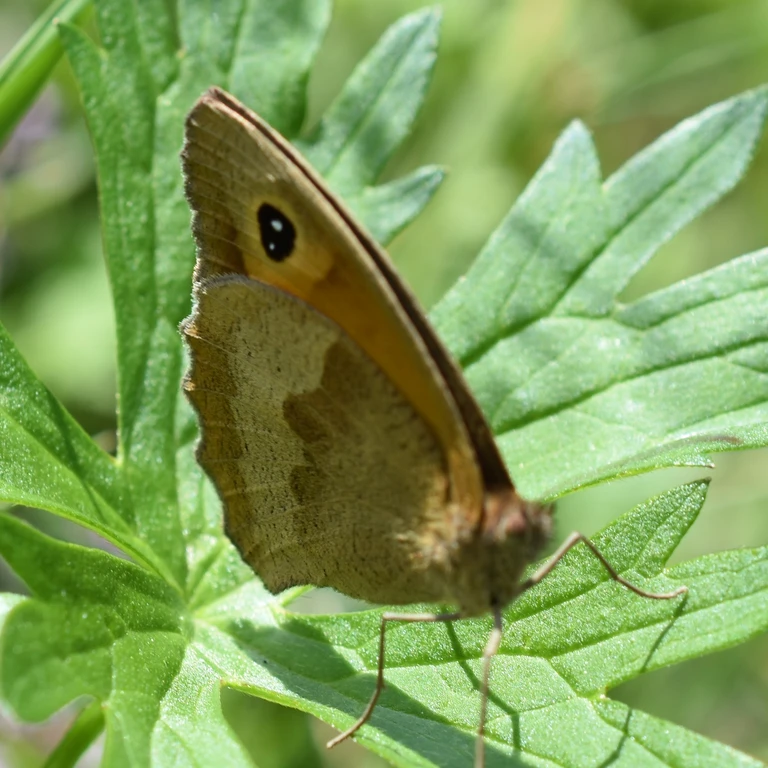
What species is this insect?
Maniola jurtina
